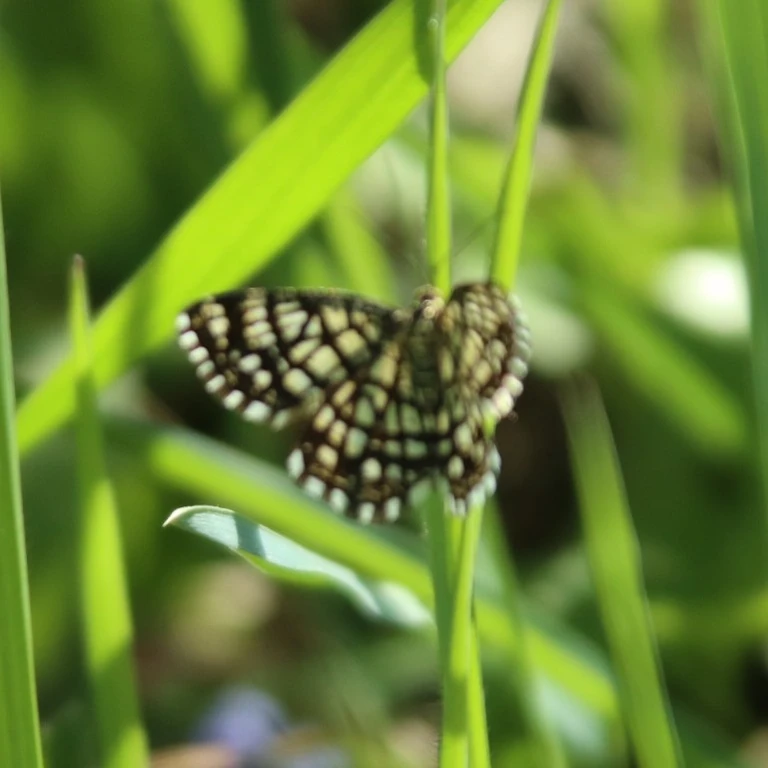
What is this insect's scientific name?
Chiasmia clathrata
